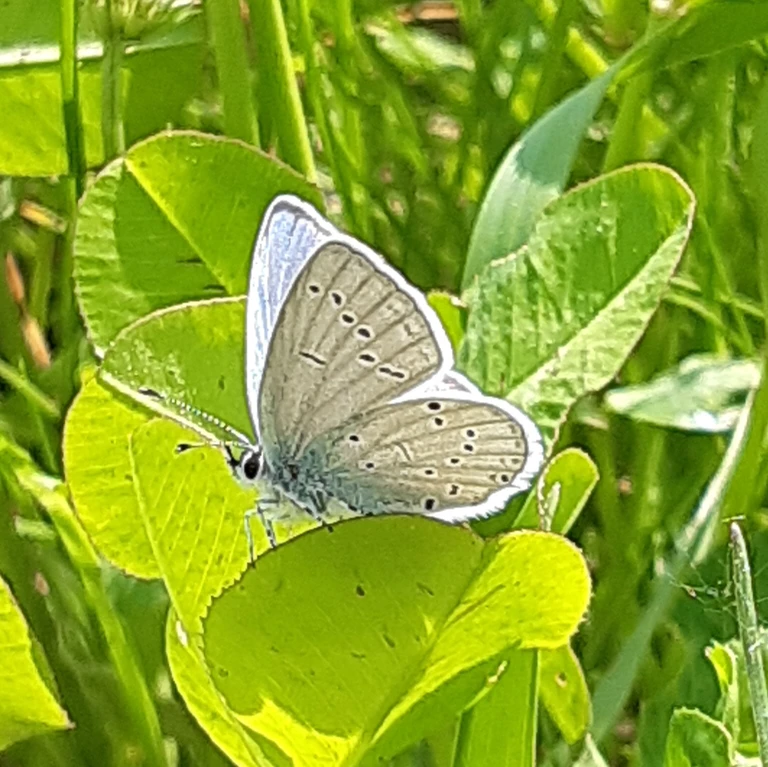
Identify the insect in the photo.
Cupido decolorata (also Elkalyce decolorata)
